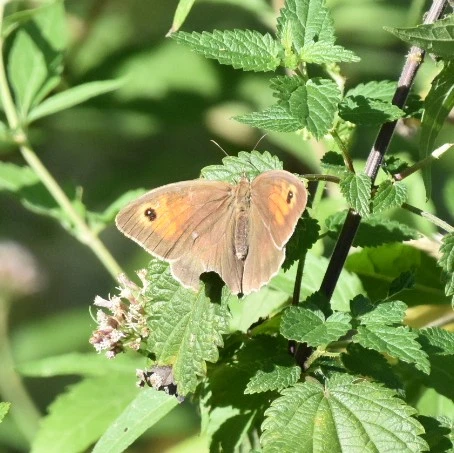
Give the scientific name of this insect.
Maniola jurtina
